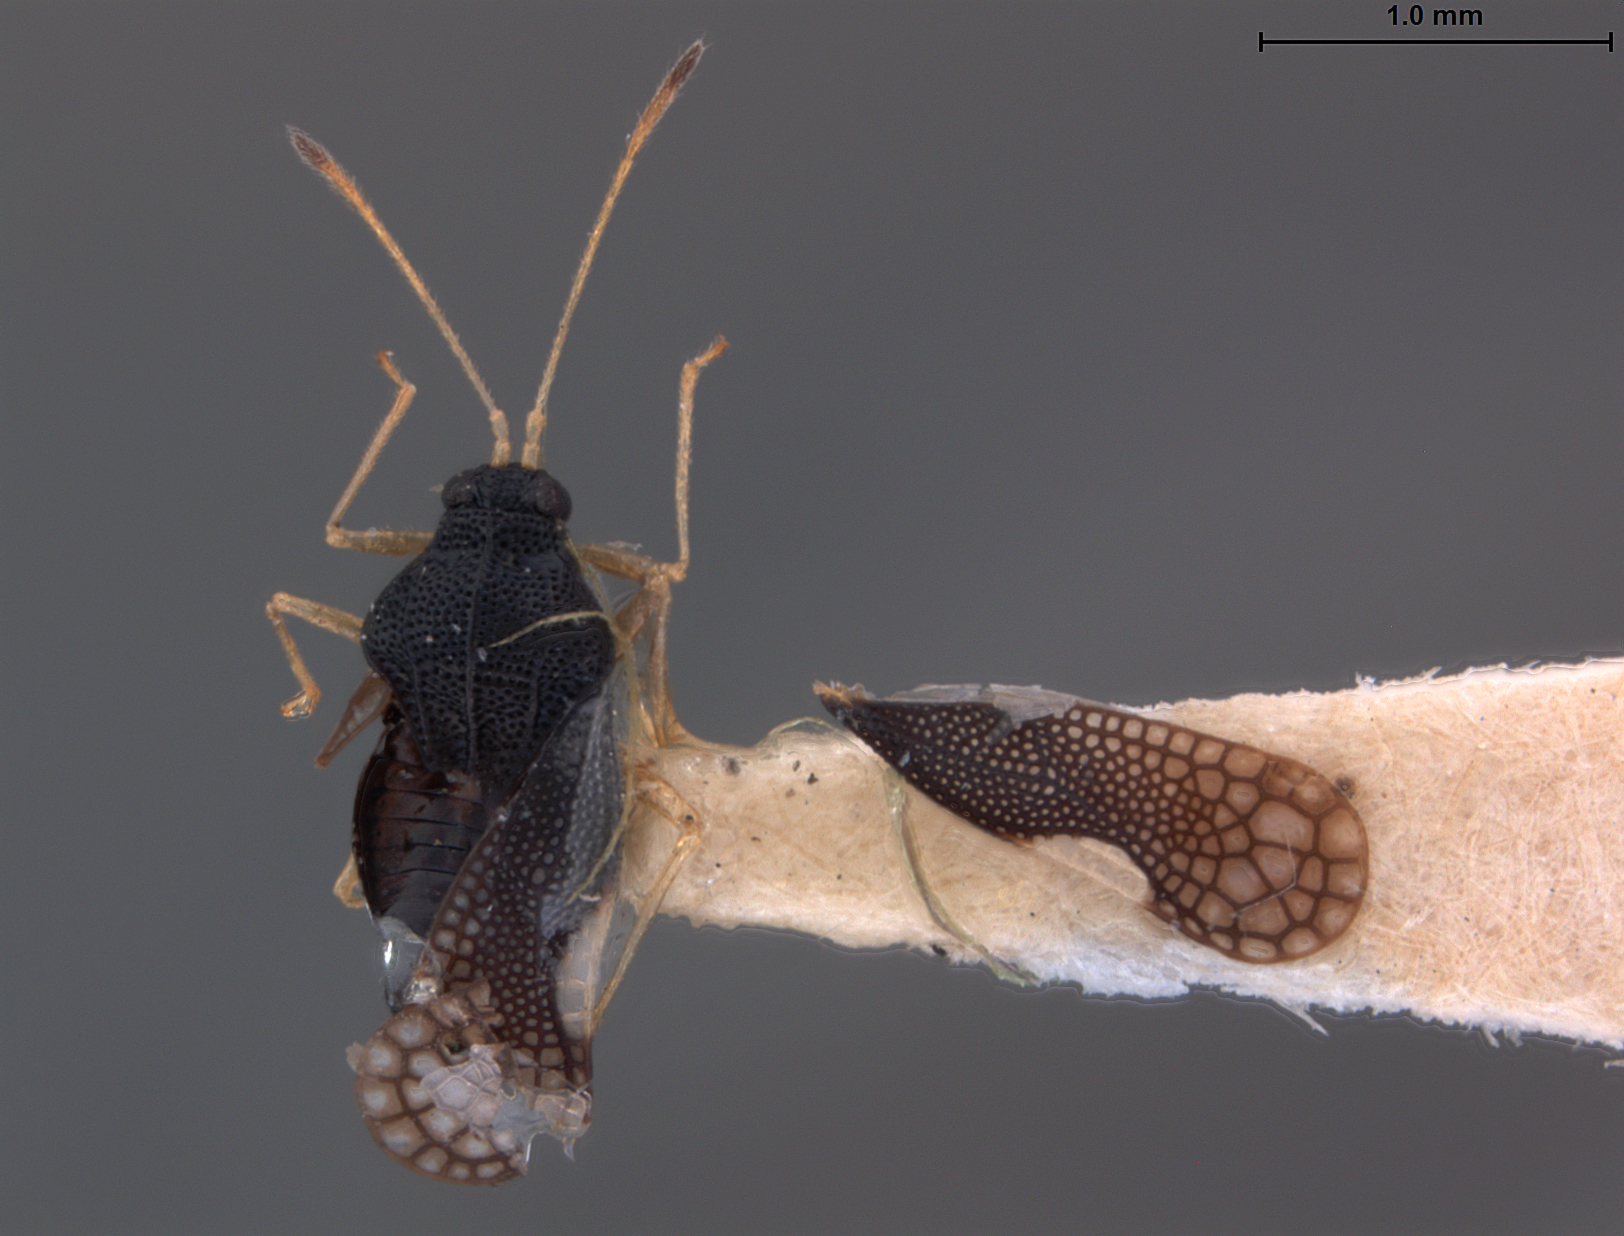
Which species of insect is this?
Amblystira socia
